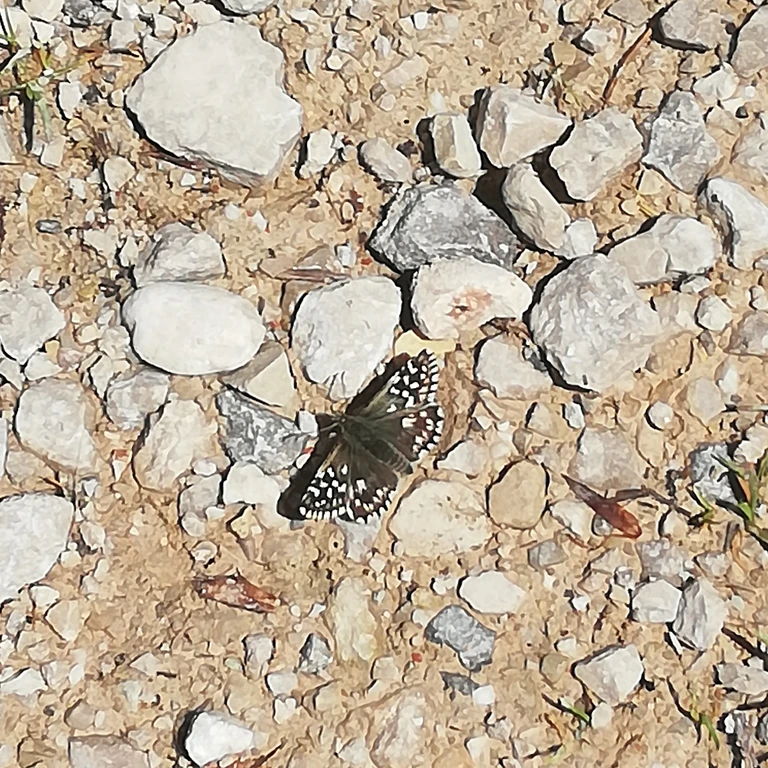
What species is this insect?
Pyrgus malvae
